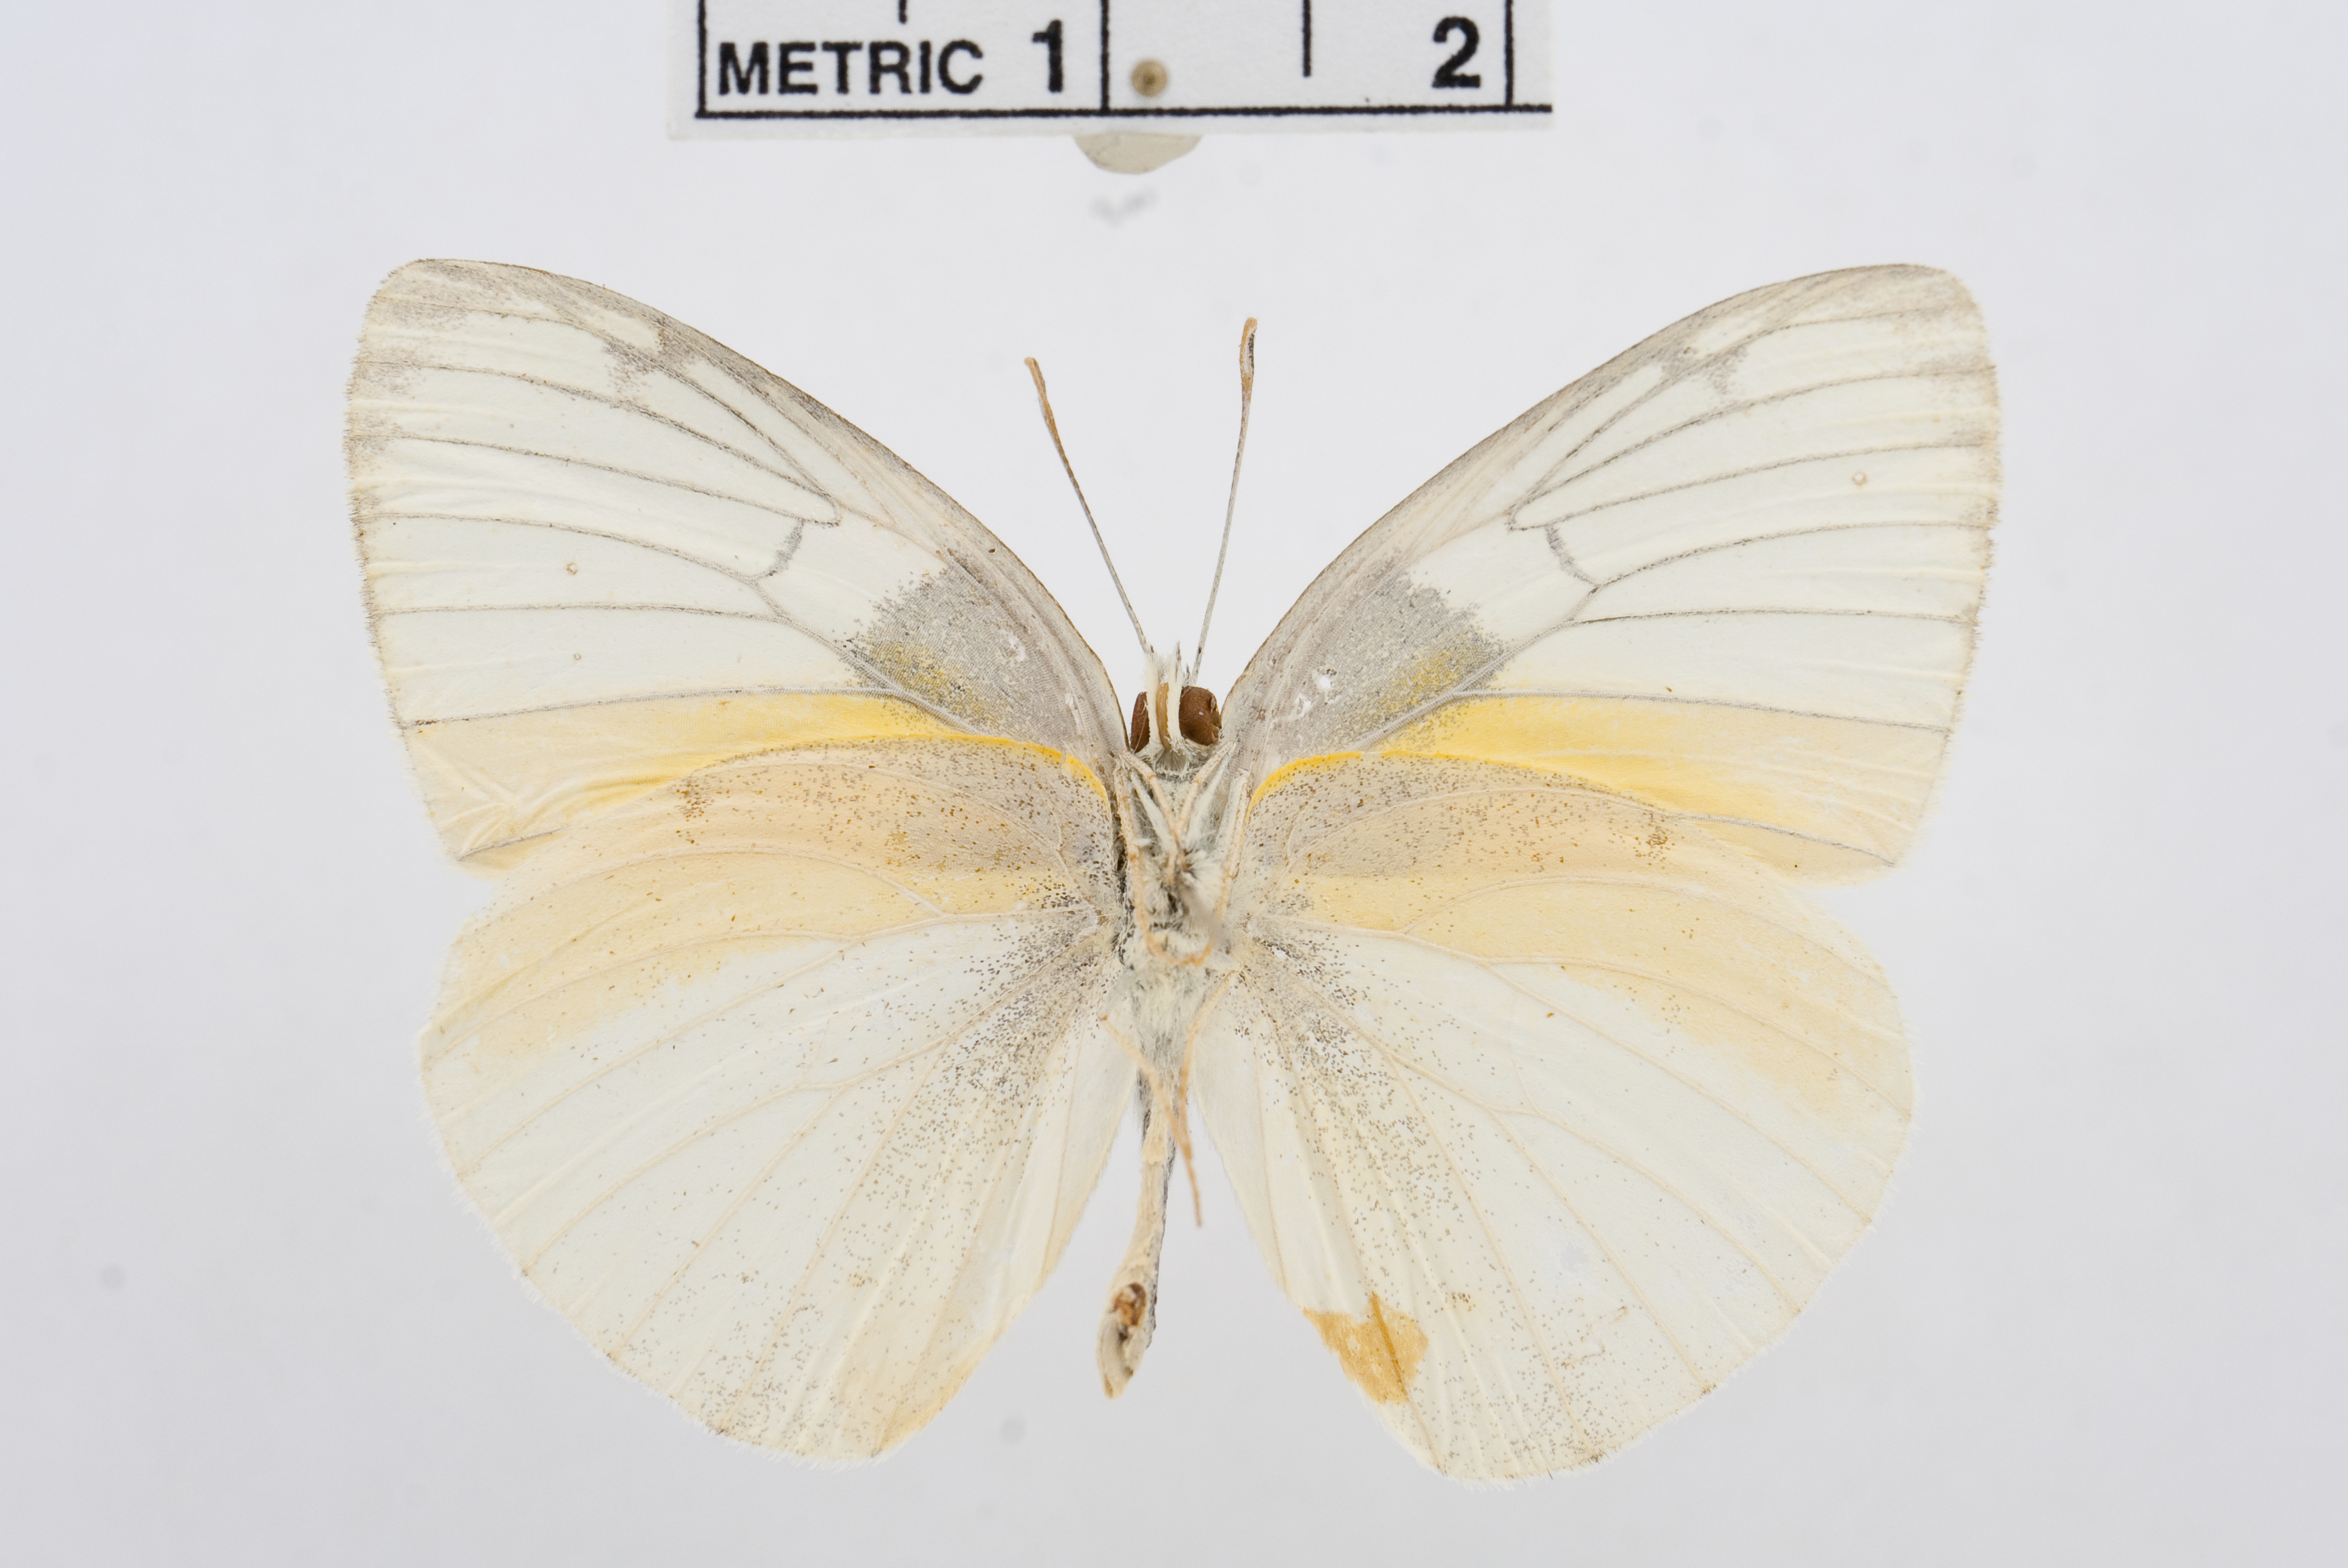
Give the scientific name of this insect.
Colotis halimede
